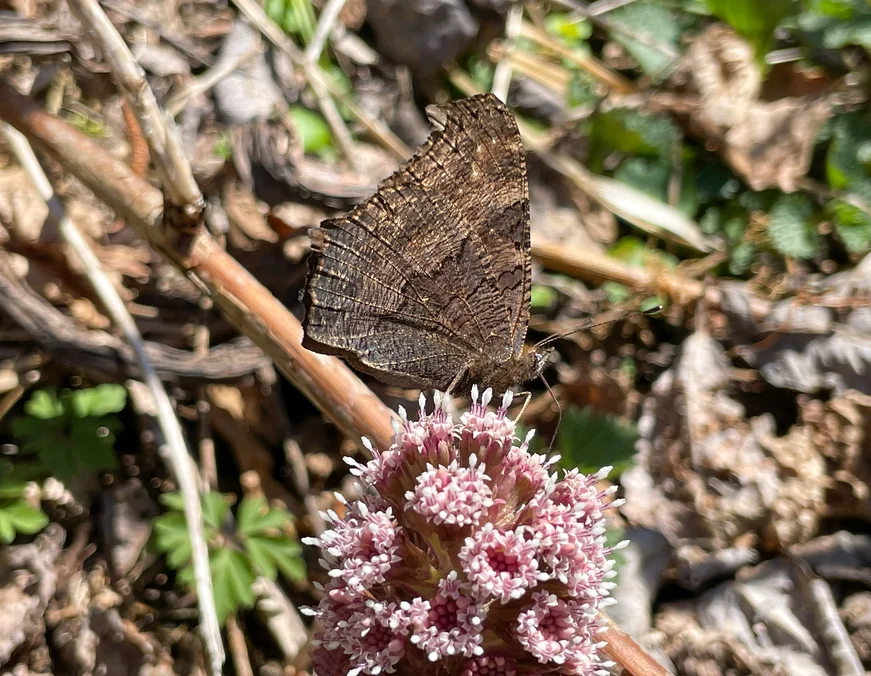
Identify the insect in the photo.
Aglais io
